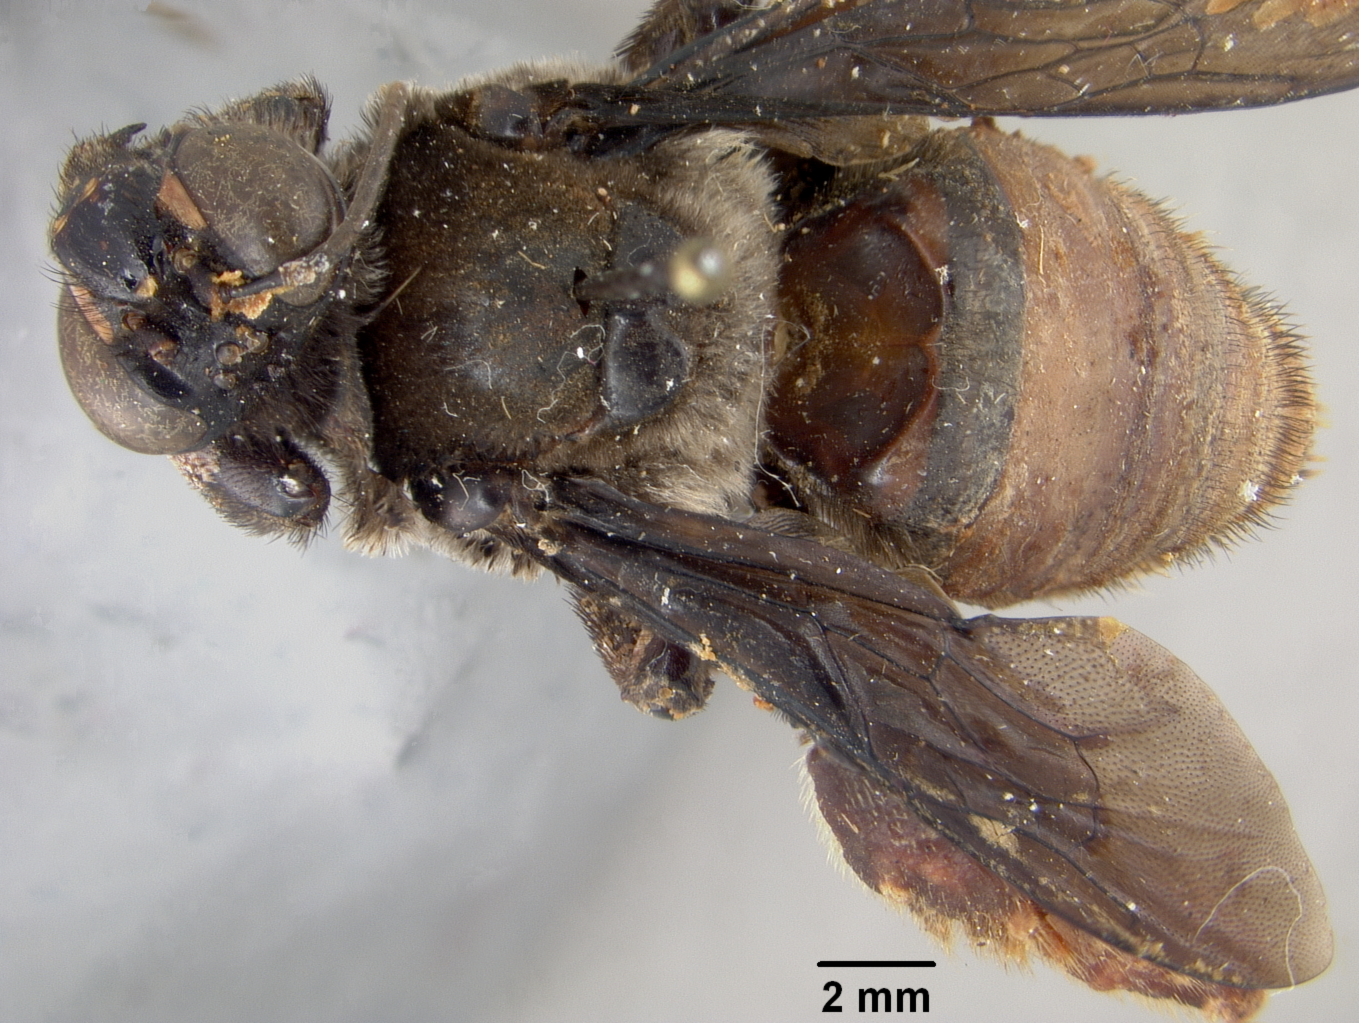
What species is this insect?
Epicharis conura
